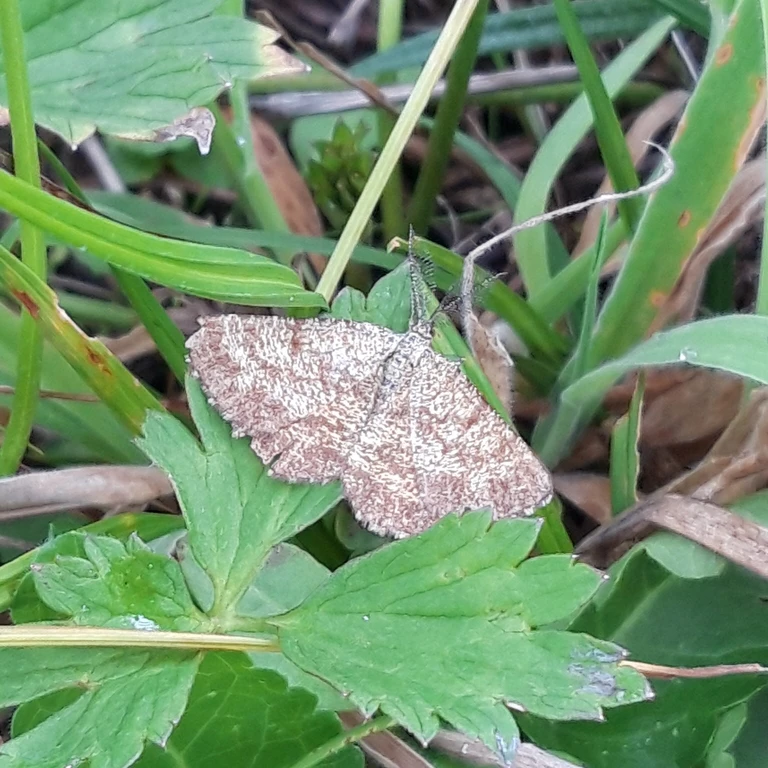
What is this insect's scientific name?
Ematurga atomaria
